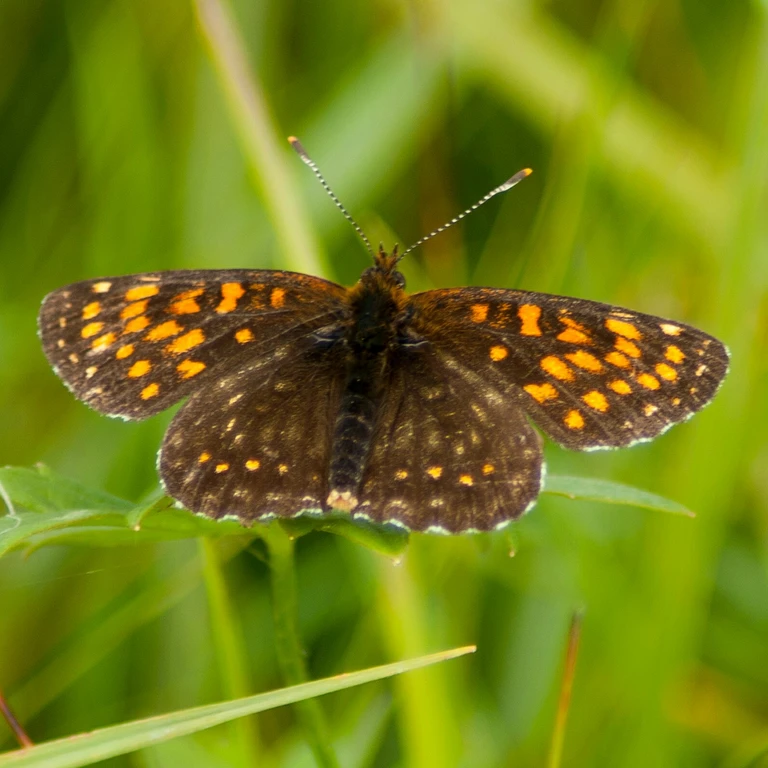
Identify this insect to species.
Melitaea diamina
